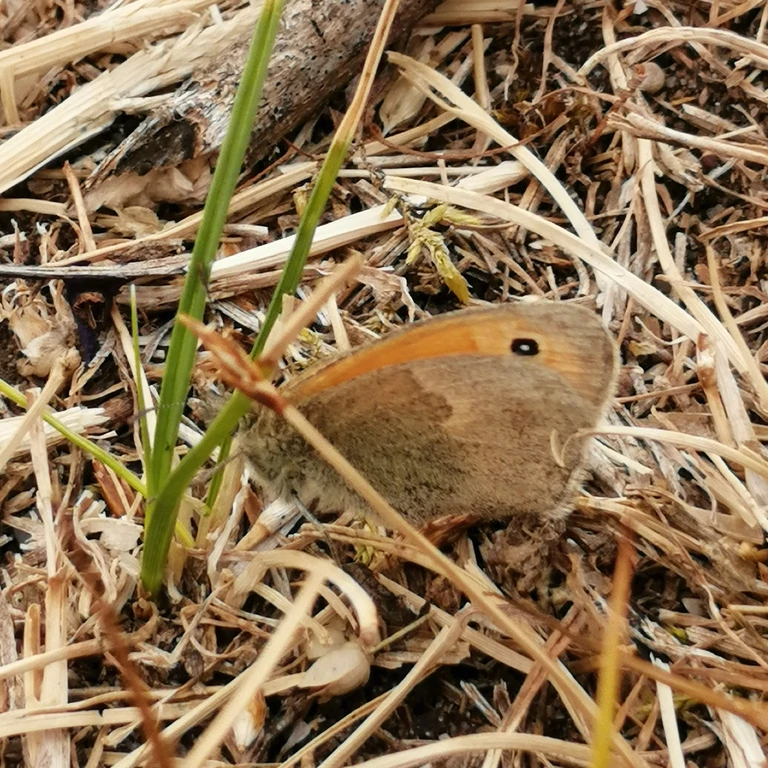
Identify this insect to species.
Coenonympha pamphilus
